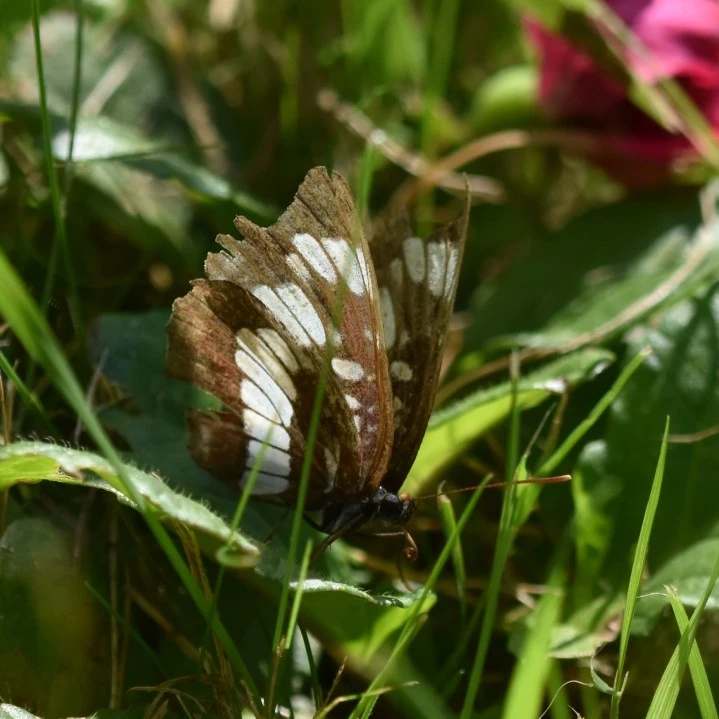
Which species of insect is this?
Neptis rivularis
